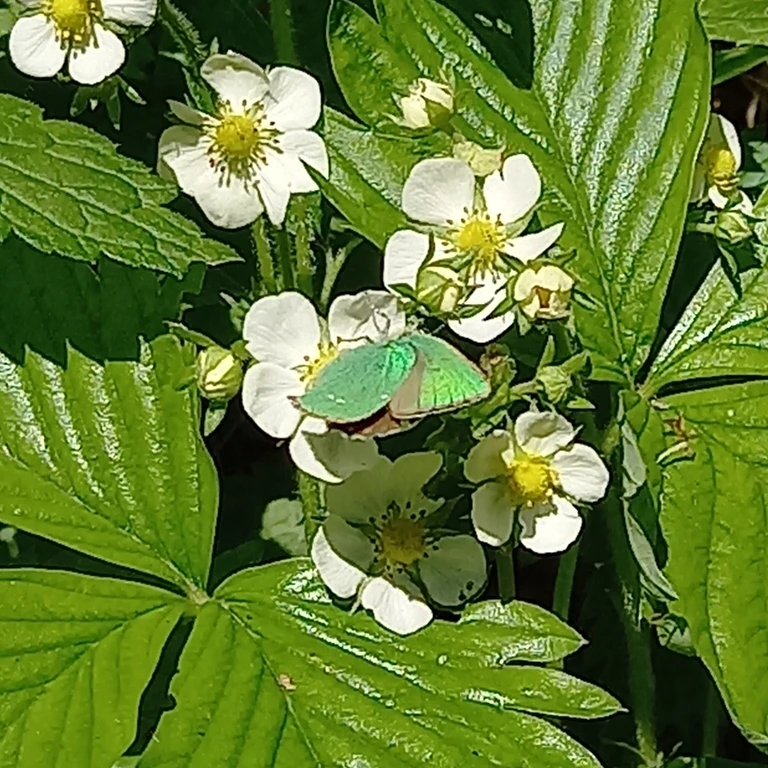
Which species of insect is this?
Callophrys rubi
